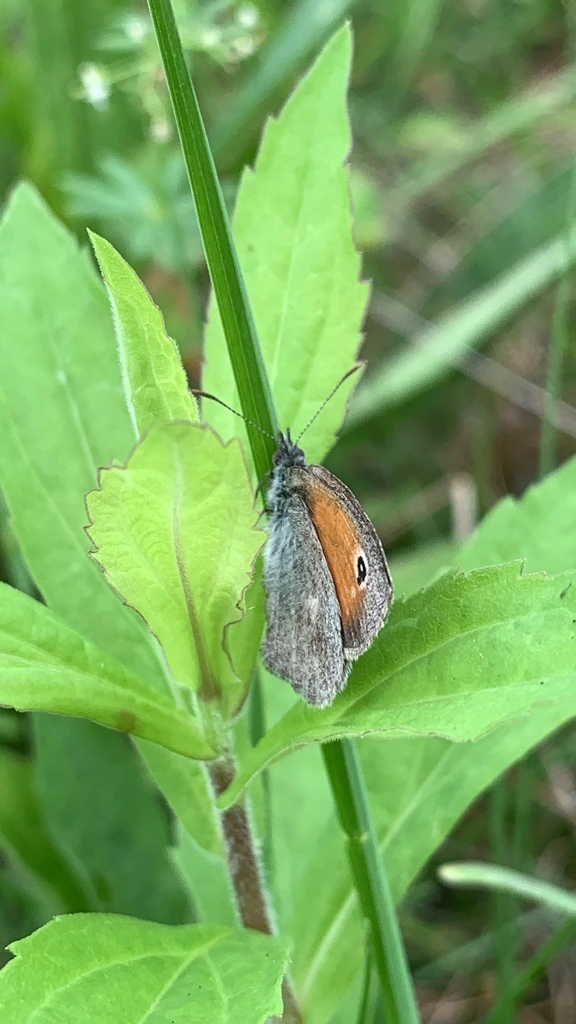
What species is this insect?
Coenonympha pamphilus
